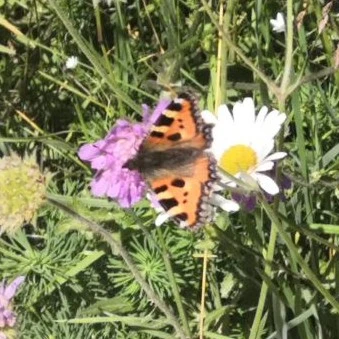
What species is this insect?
Aglais urticae
